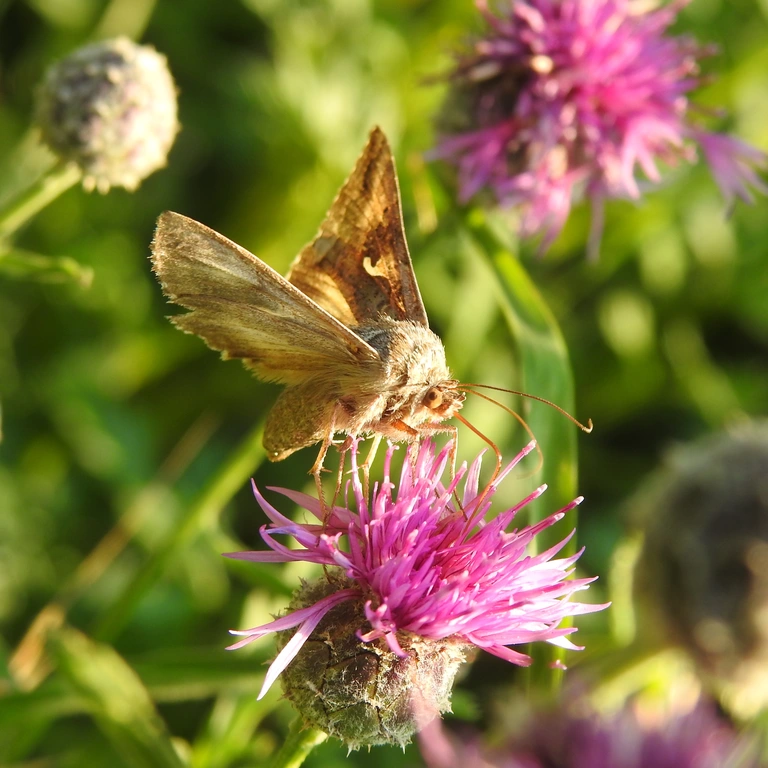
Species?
Autographa gamma
